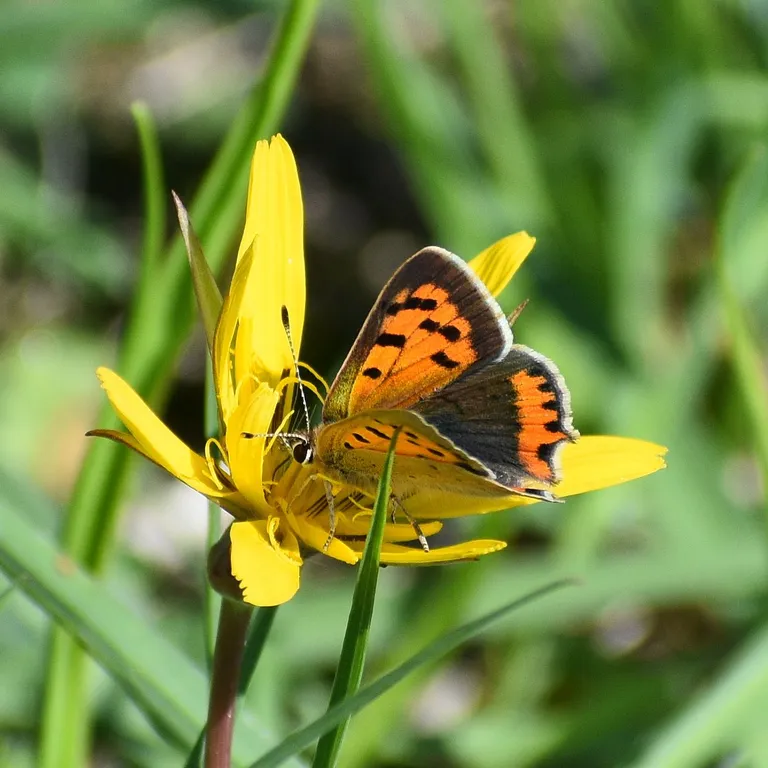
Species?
Lycaena phlaeas
